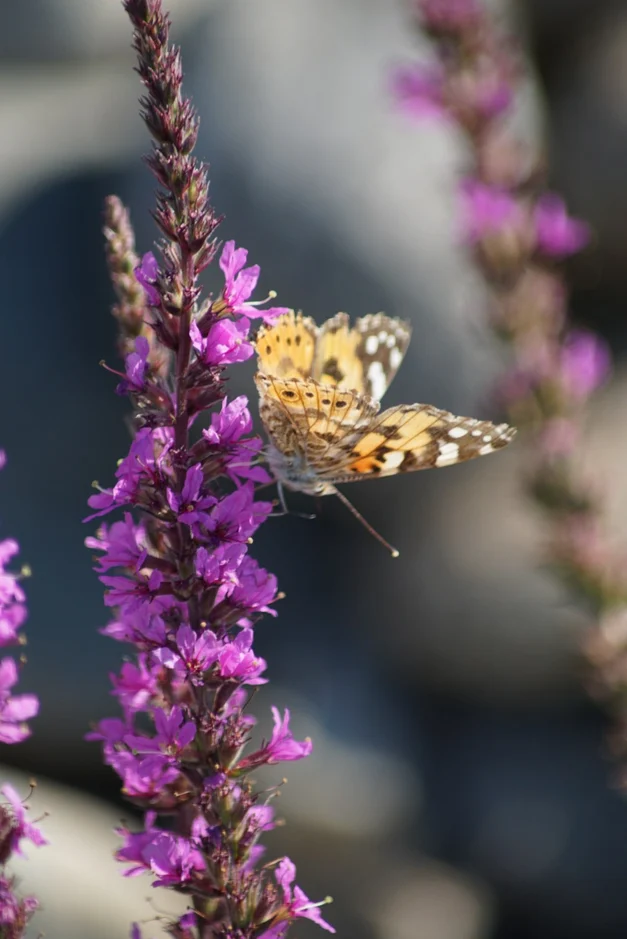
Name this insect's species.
Vanessa cardui
